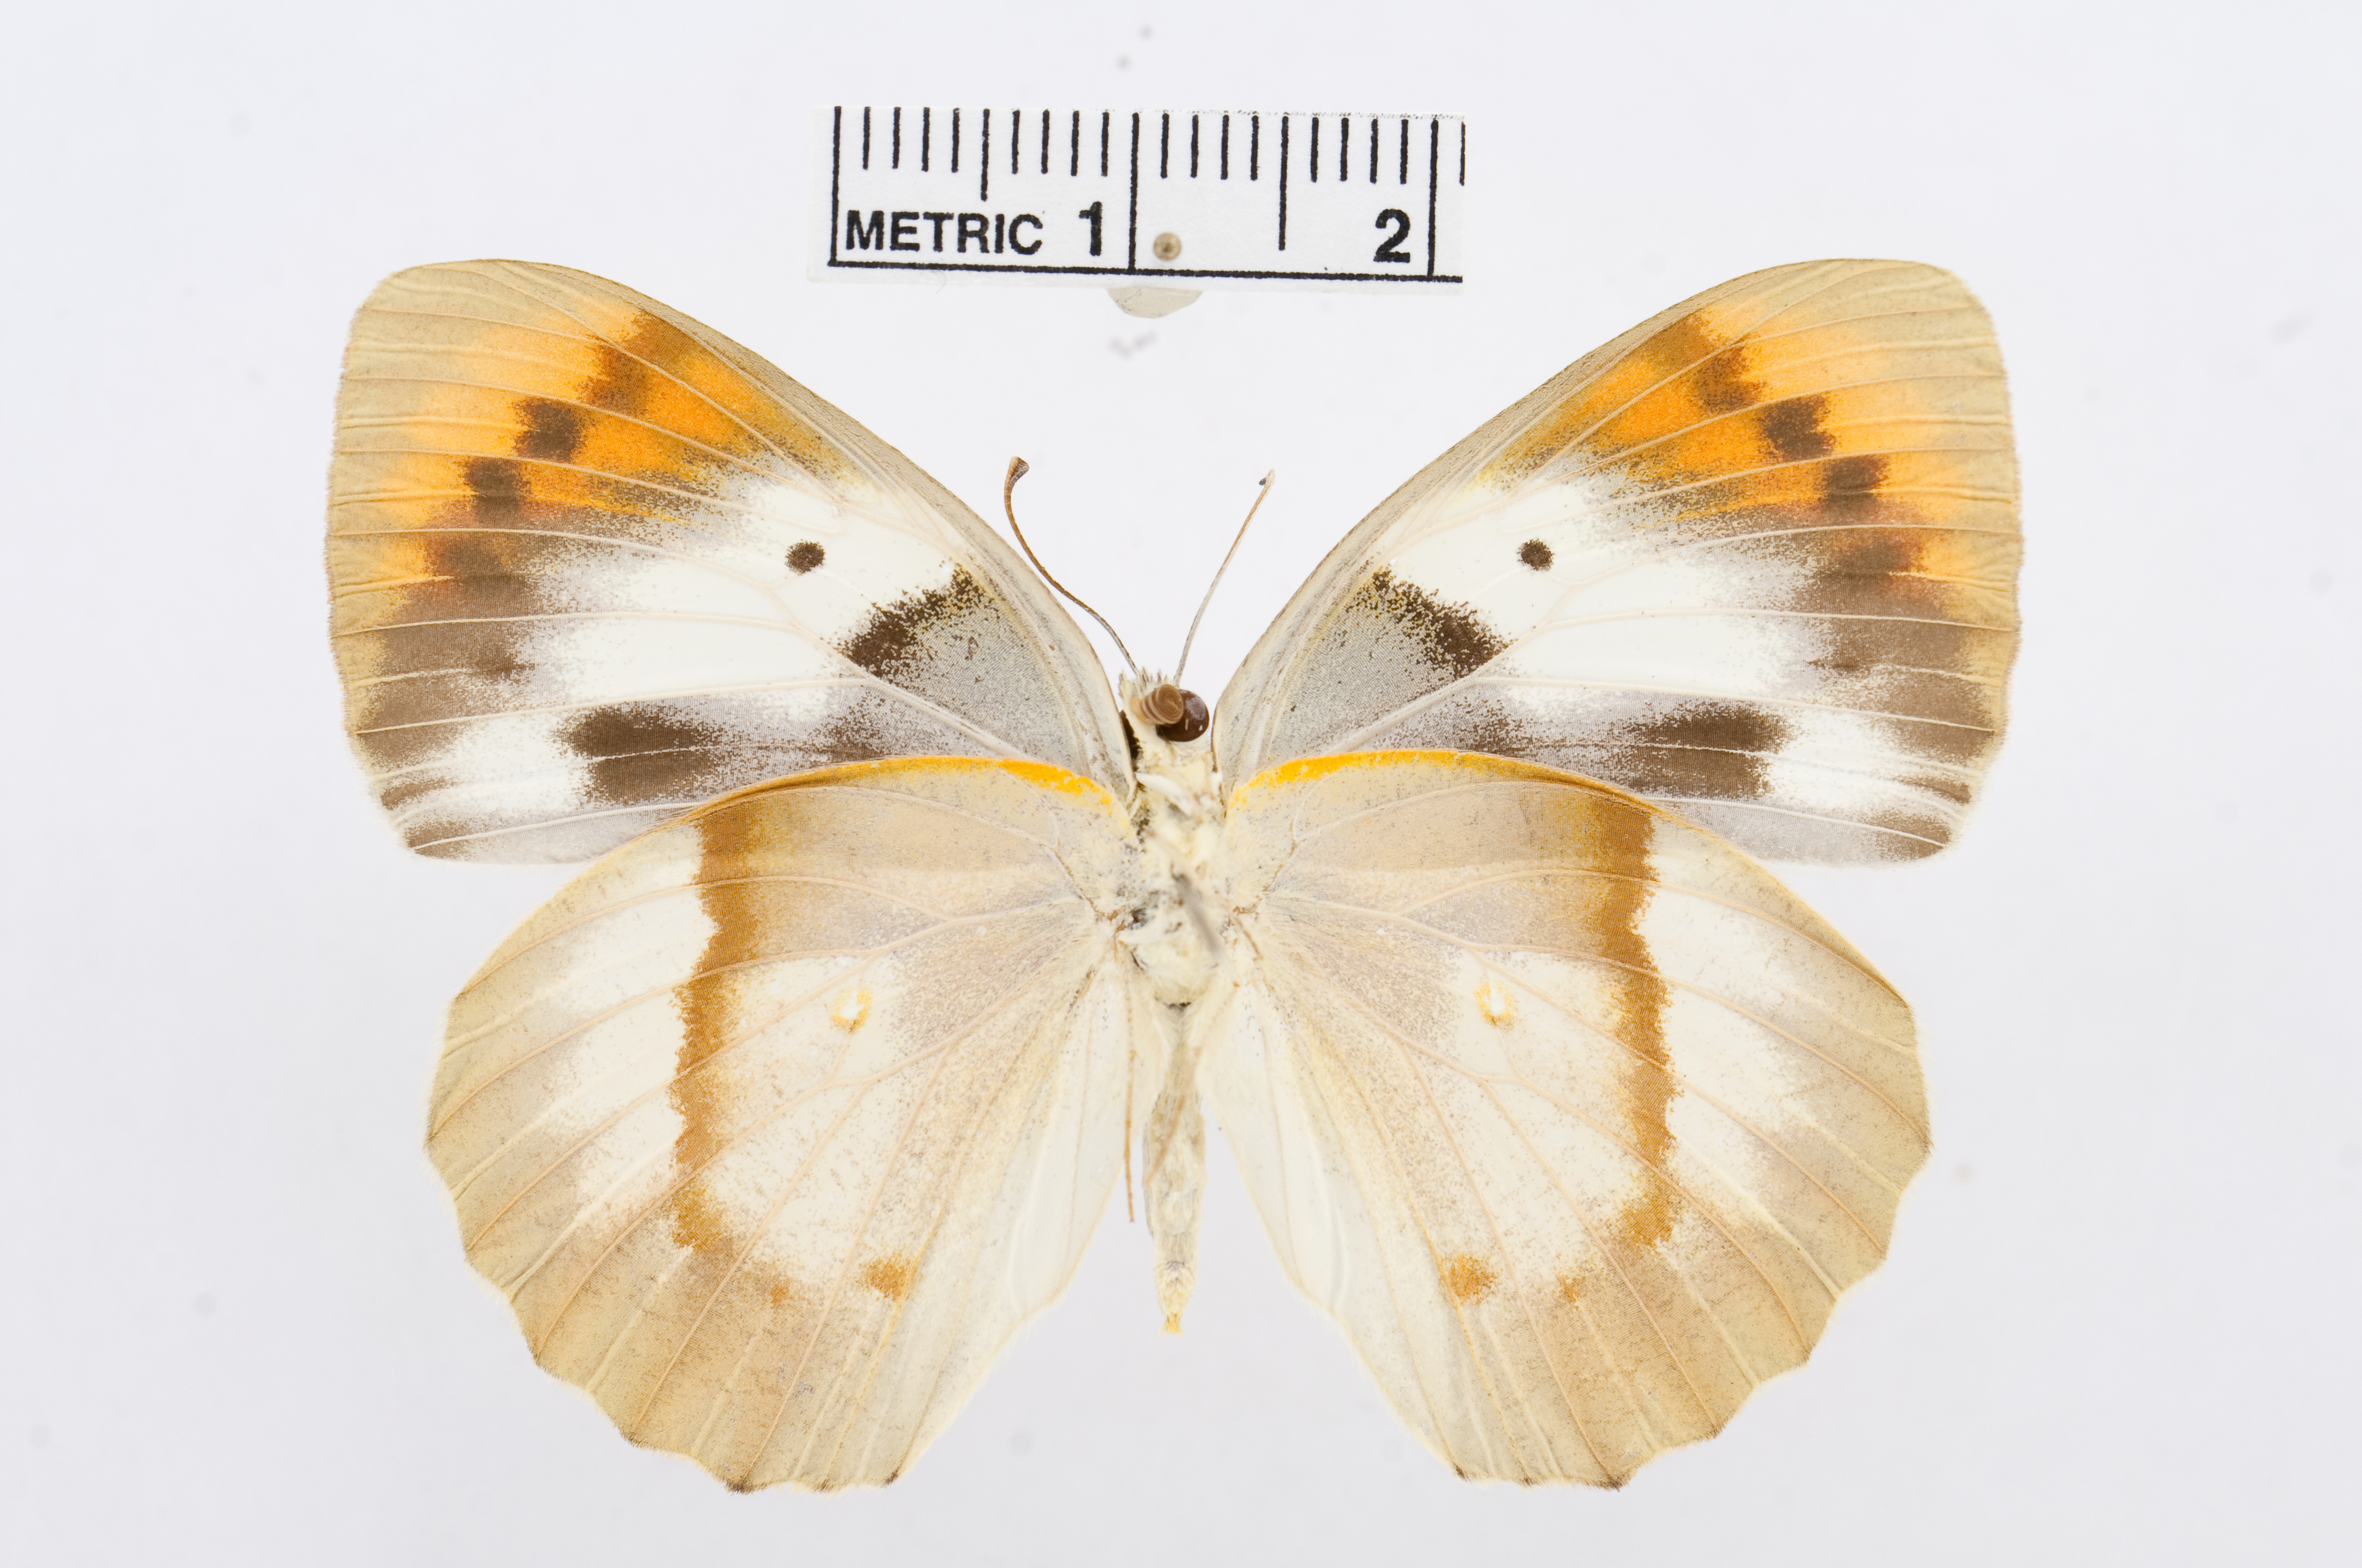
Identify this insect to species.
Colotis ione
